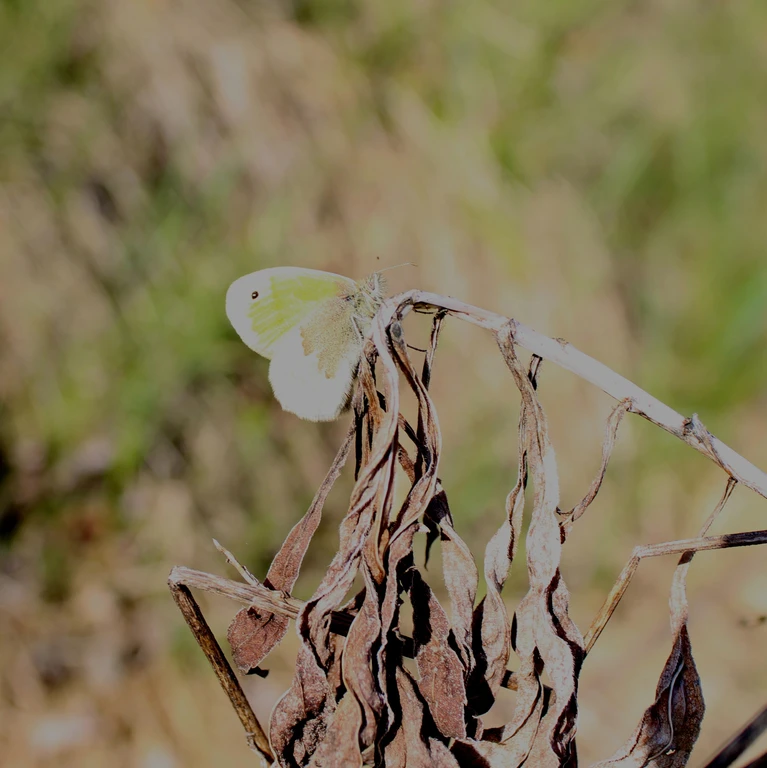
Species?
Coenonympha pamphilus
